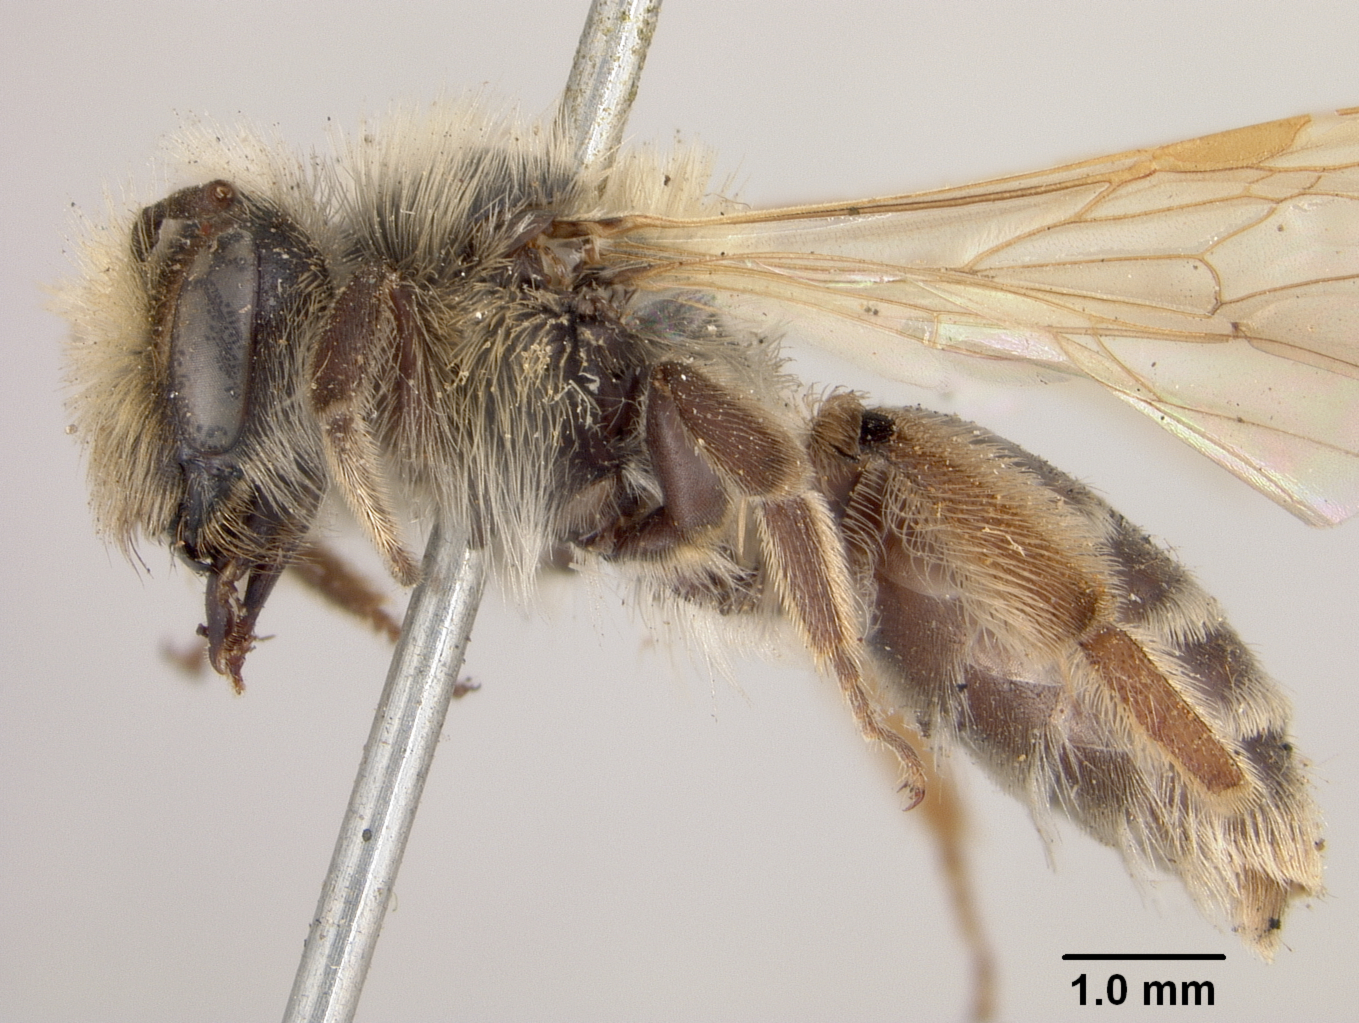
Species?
Cilissa trizonata
